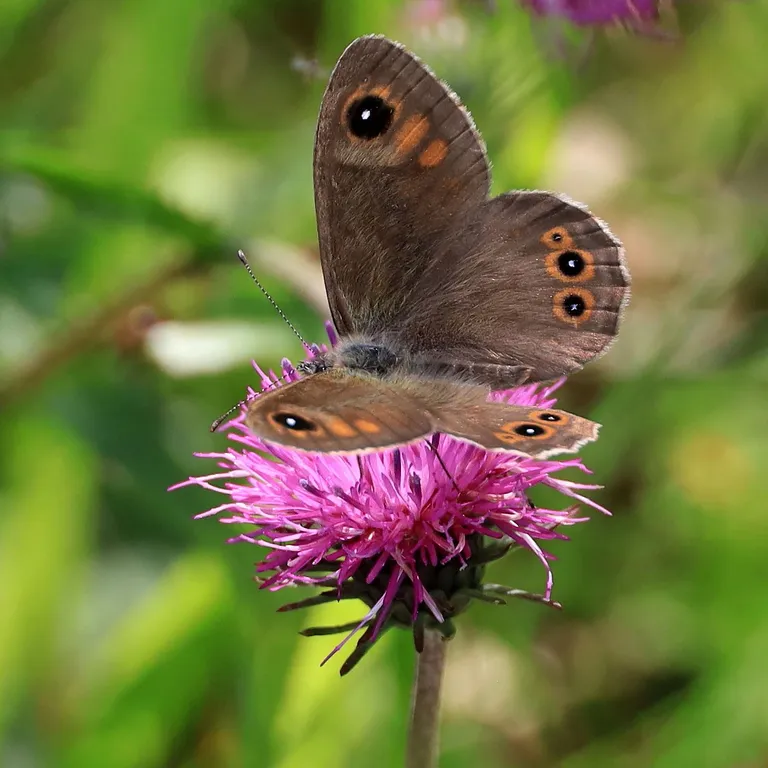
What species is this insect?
Lasiommata maera (also Pararge maera)
